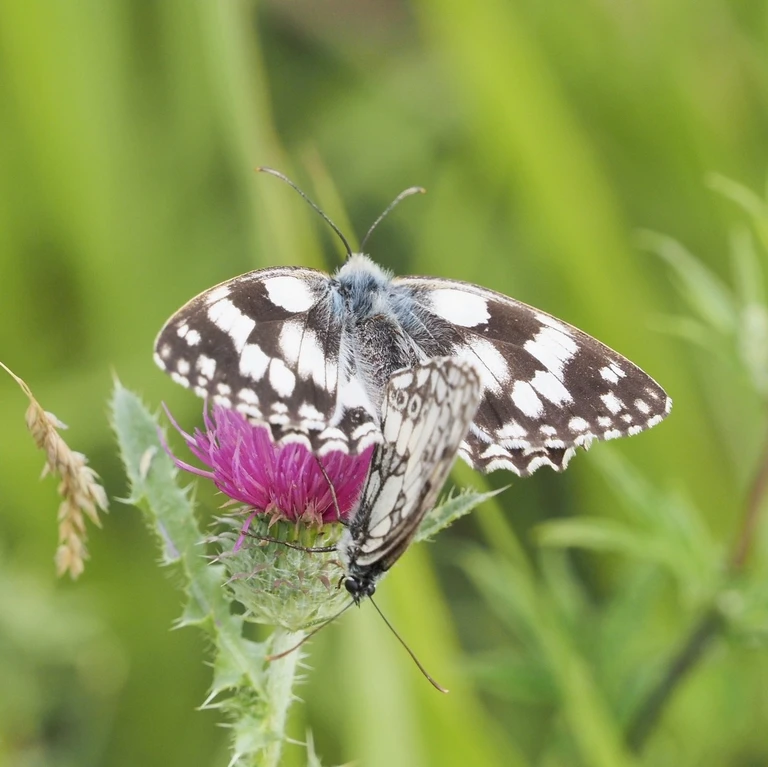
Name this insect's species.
Melanargia galathea
